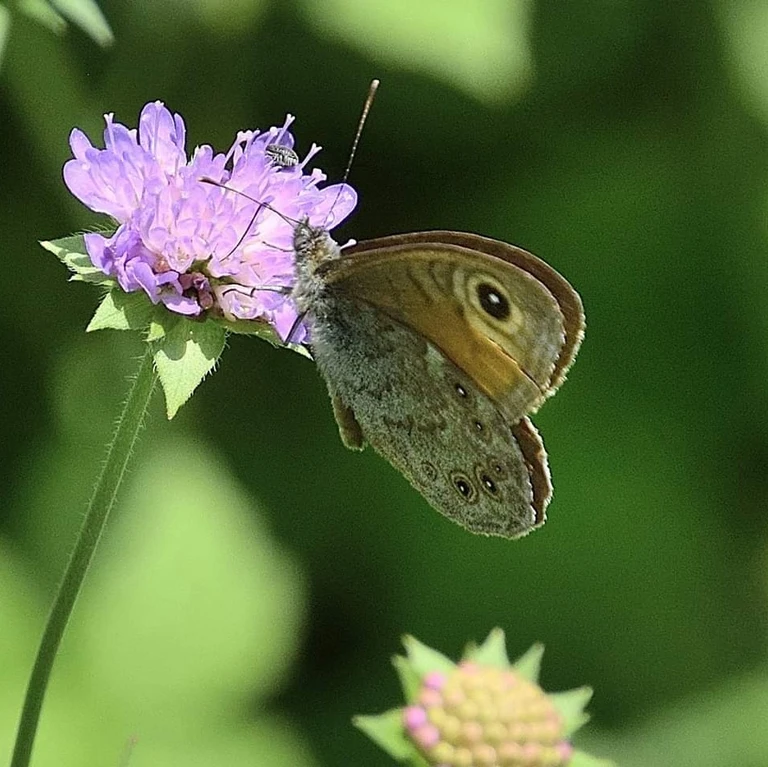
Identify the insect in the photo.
Lasiommata maera (also Pararge maera)
